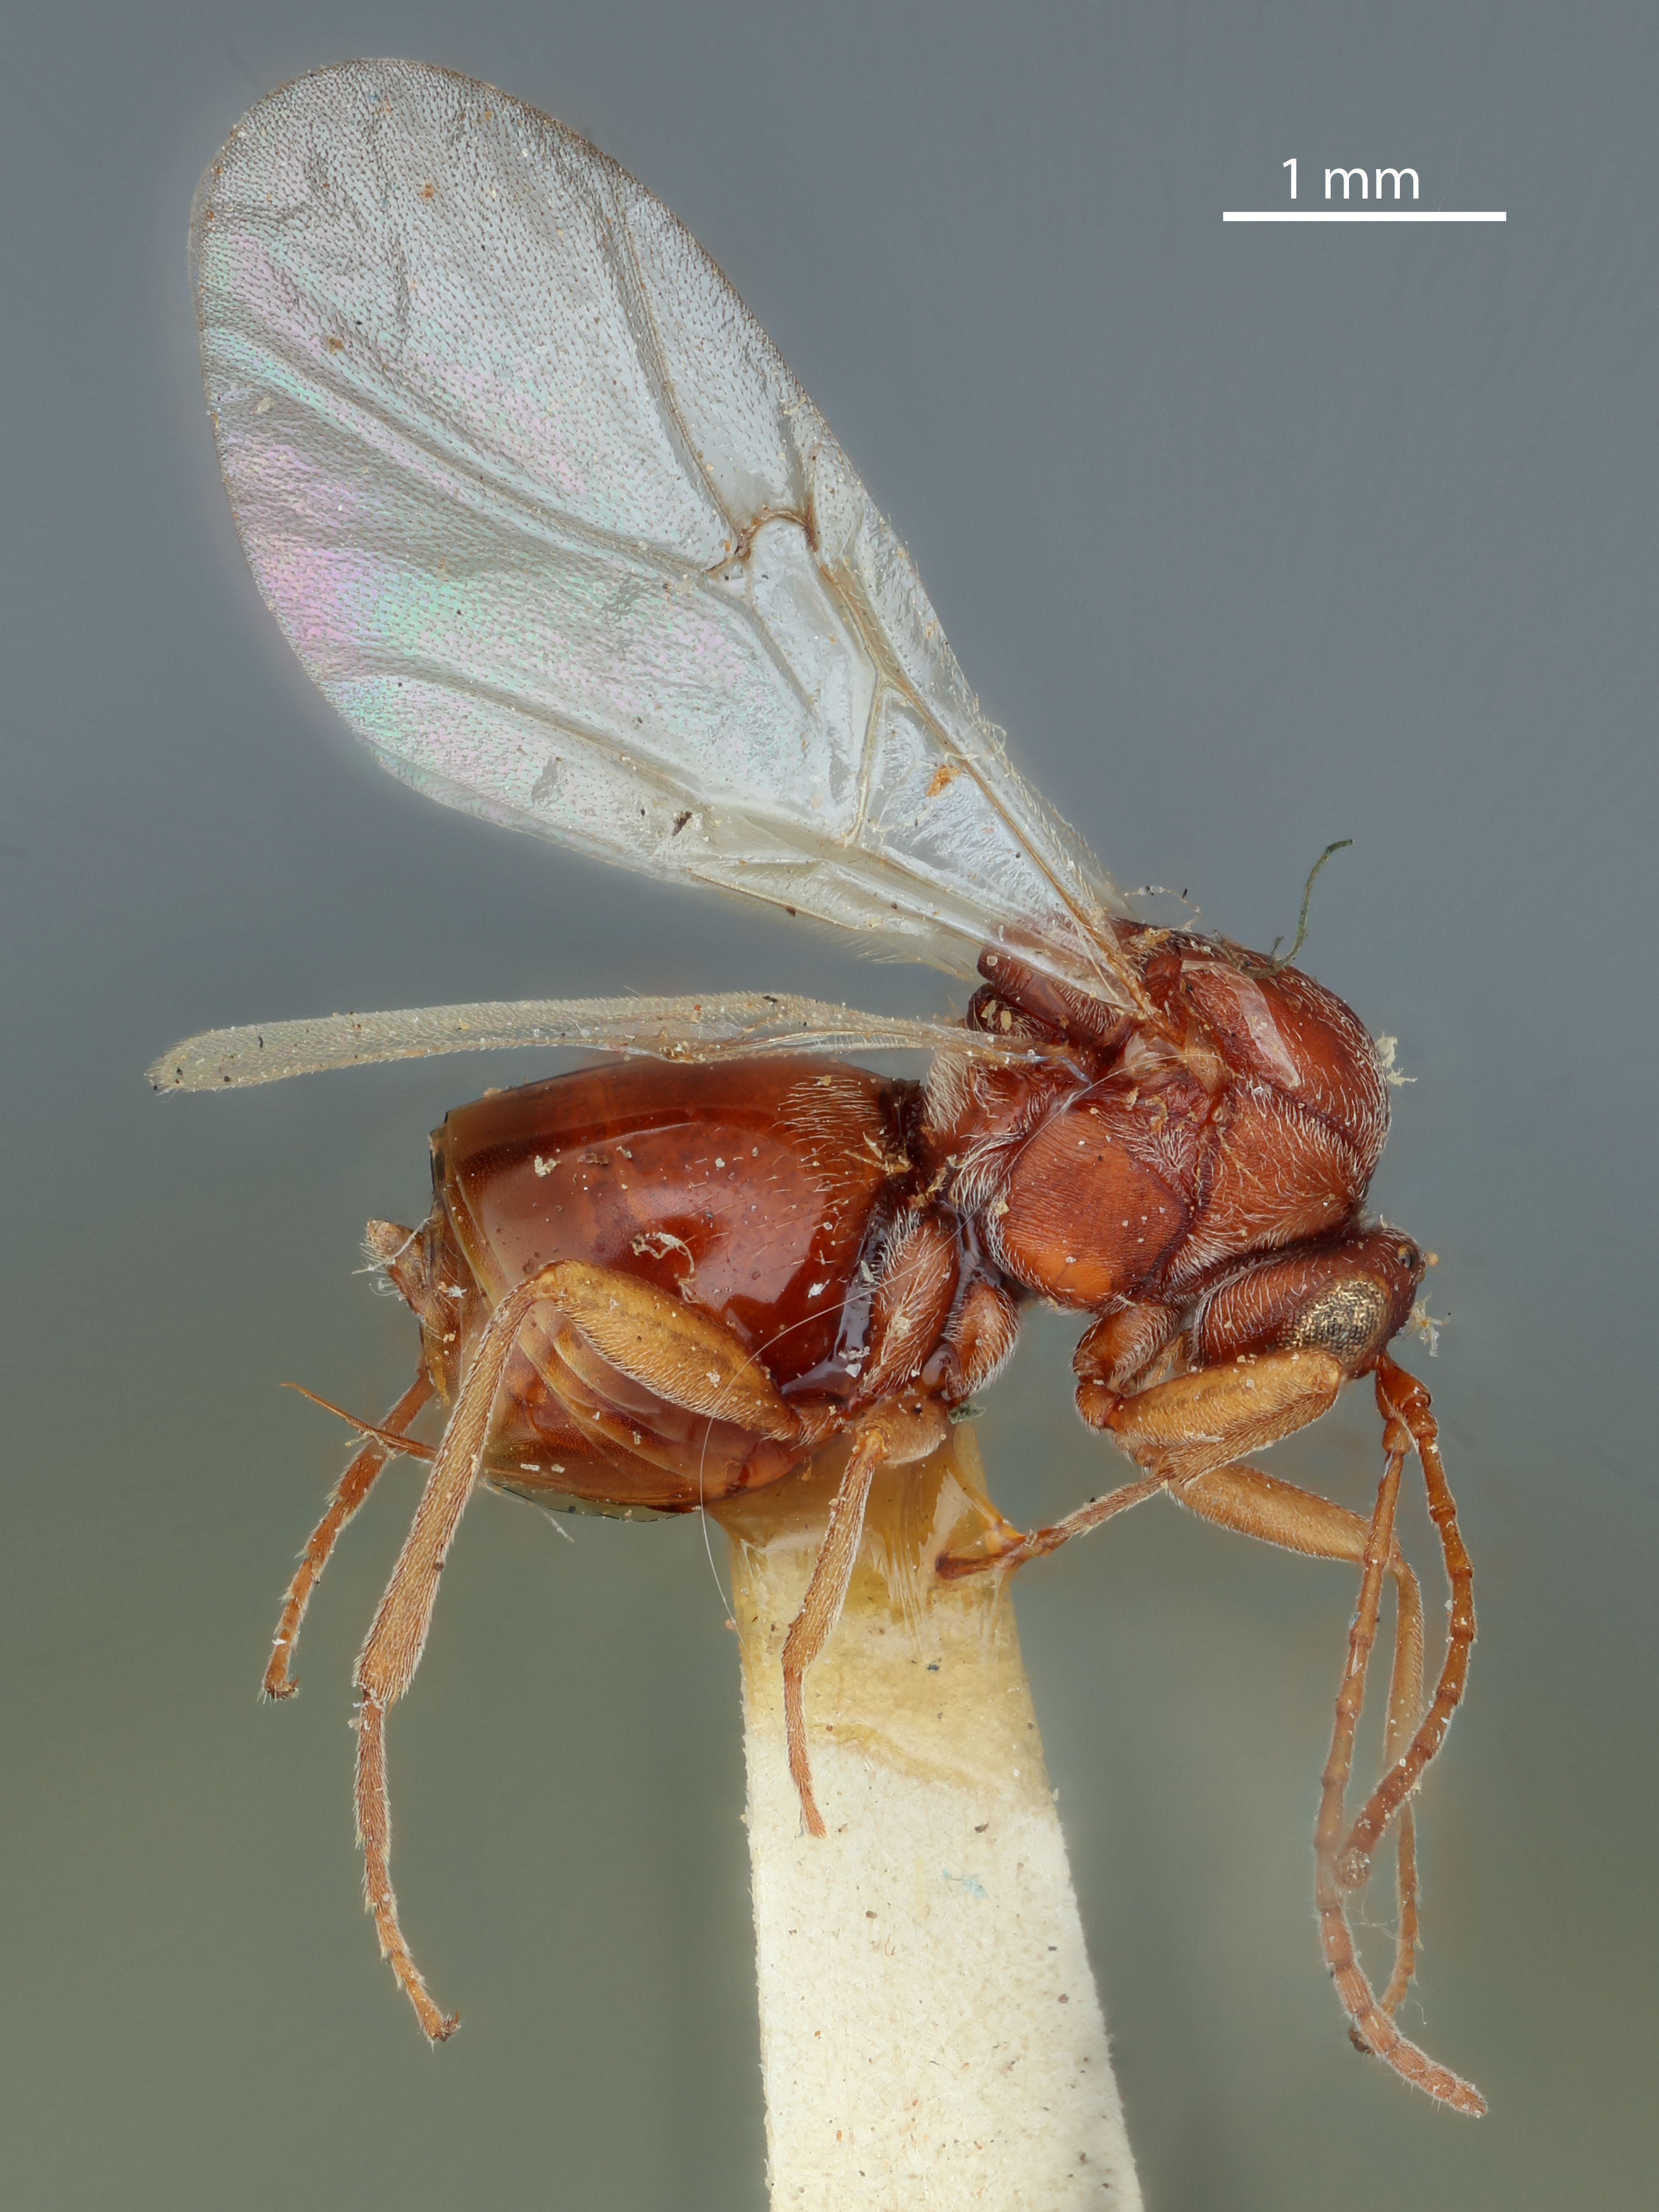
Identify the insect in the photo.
Andricus dasydactyli
